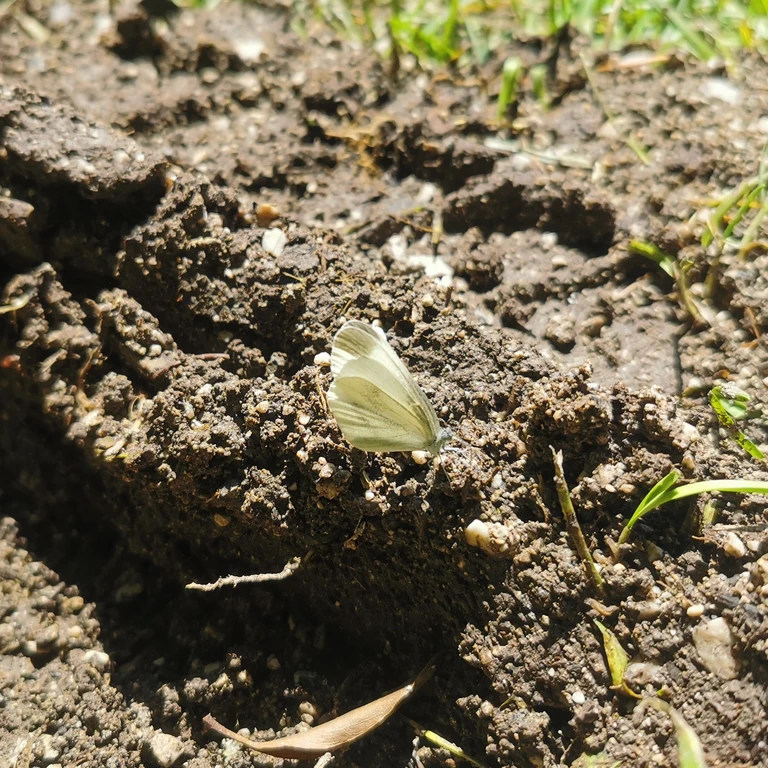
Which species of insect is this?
Leptidea sinapis/juvernica
